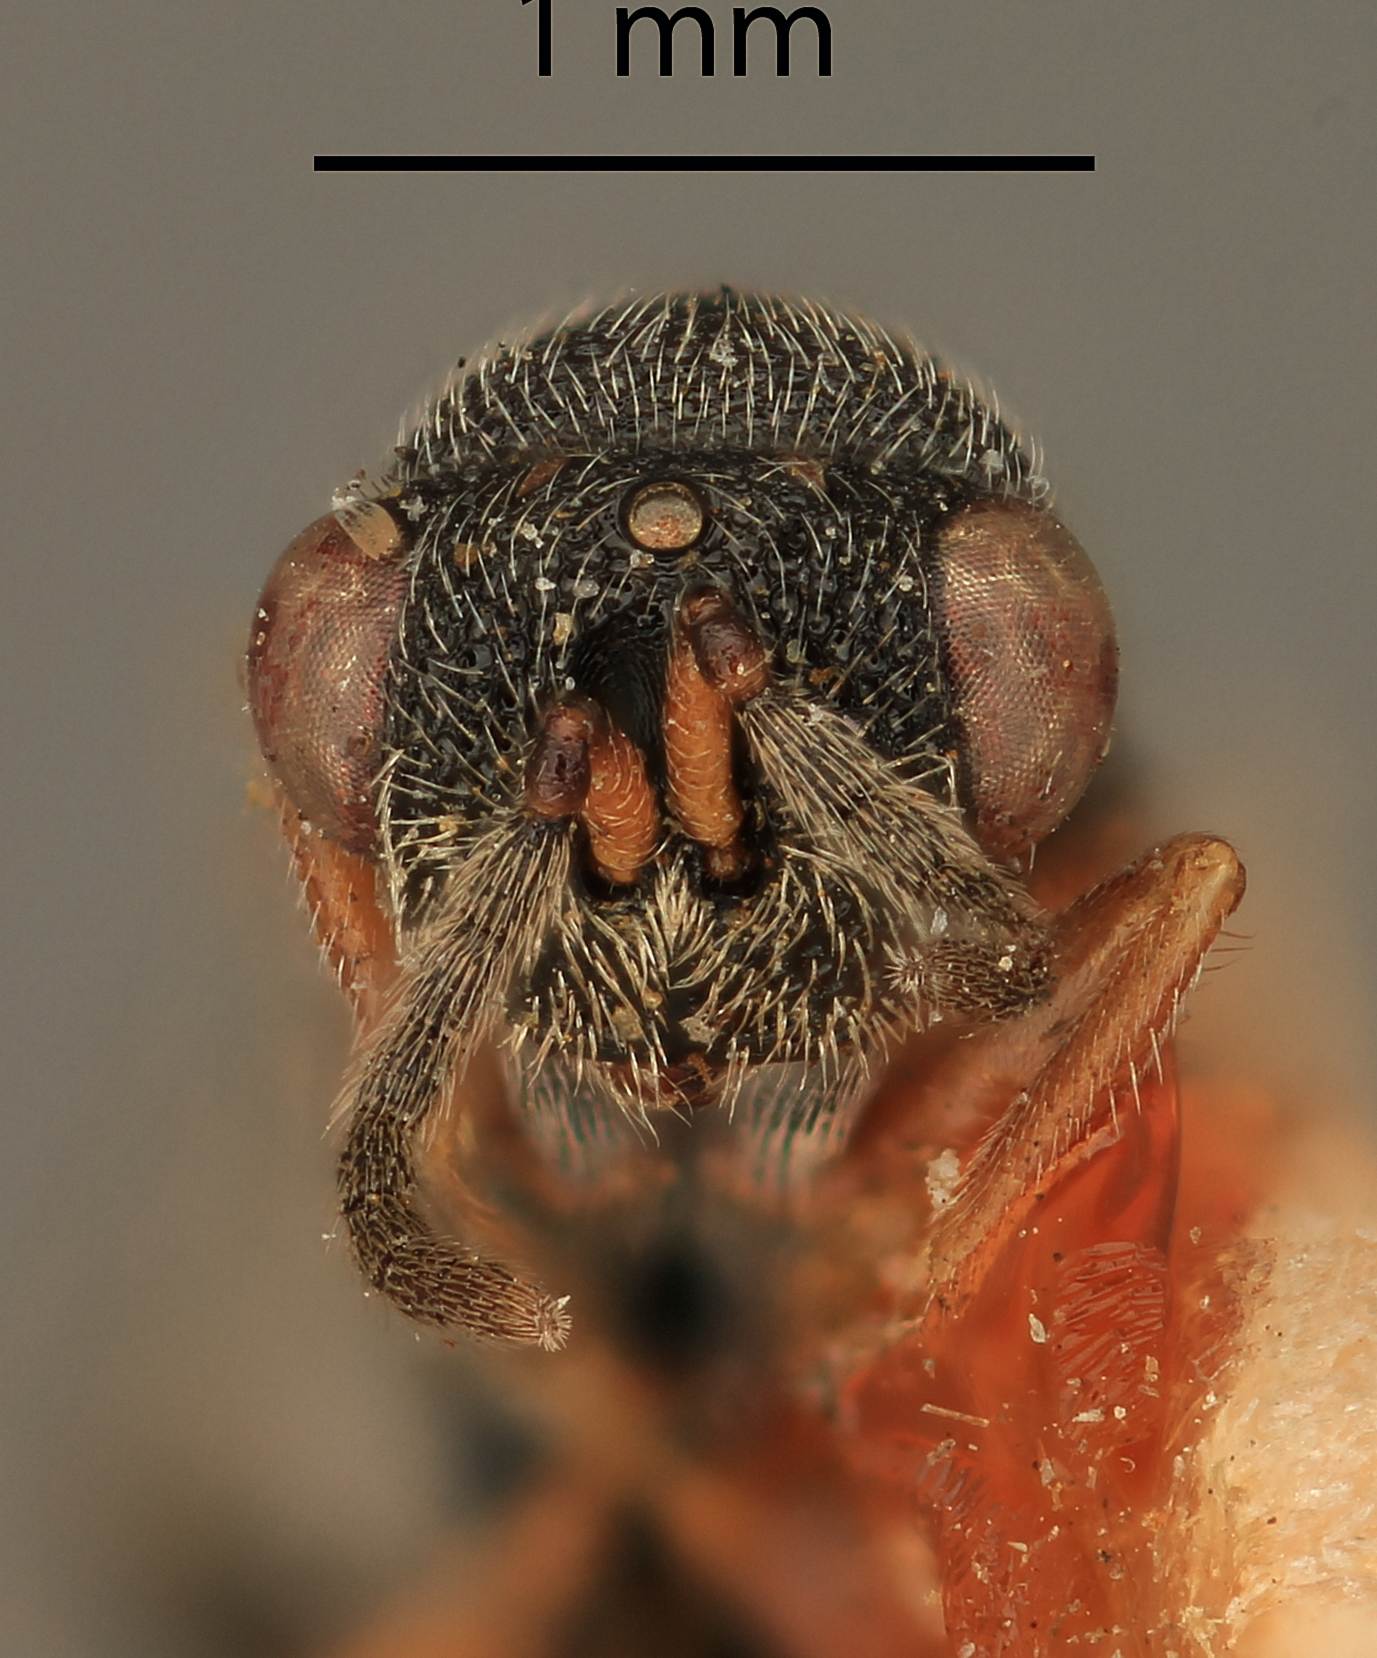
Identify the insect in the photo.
Eurytoma discordans
